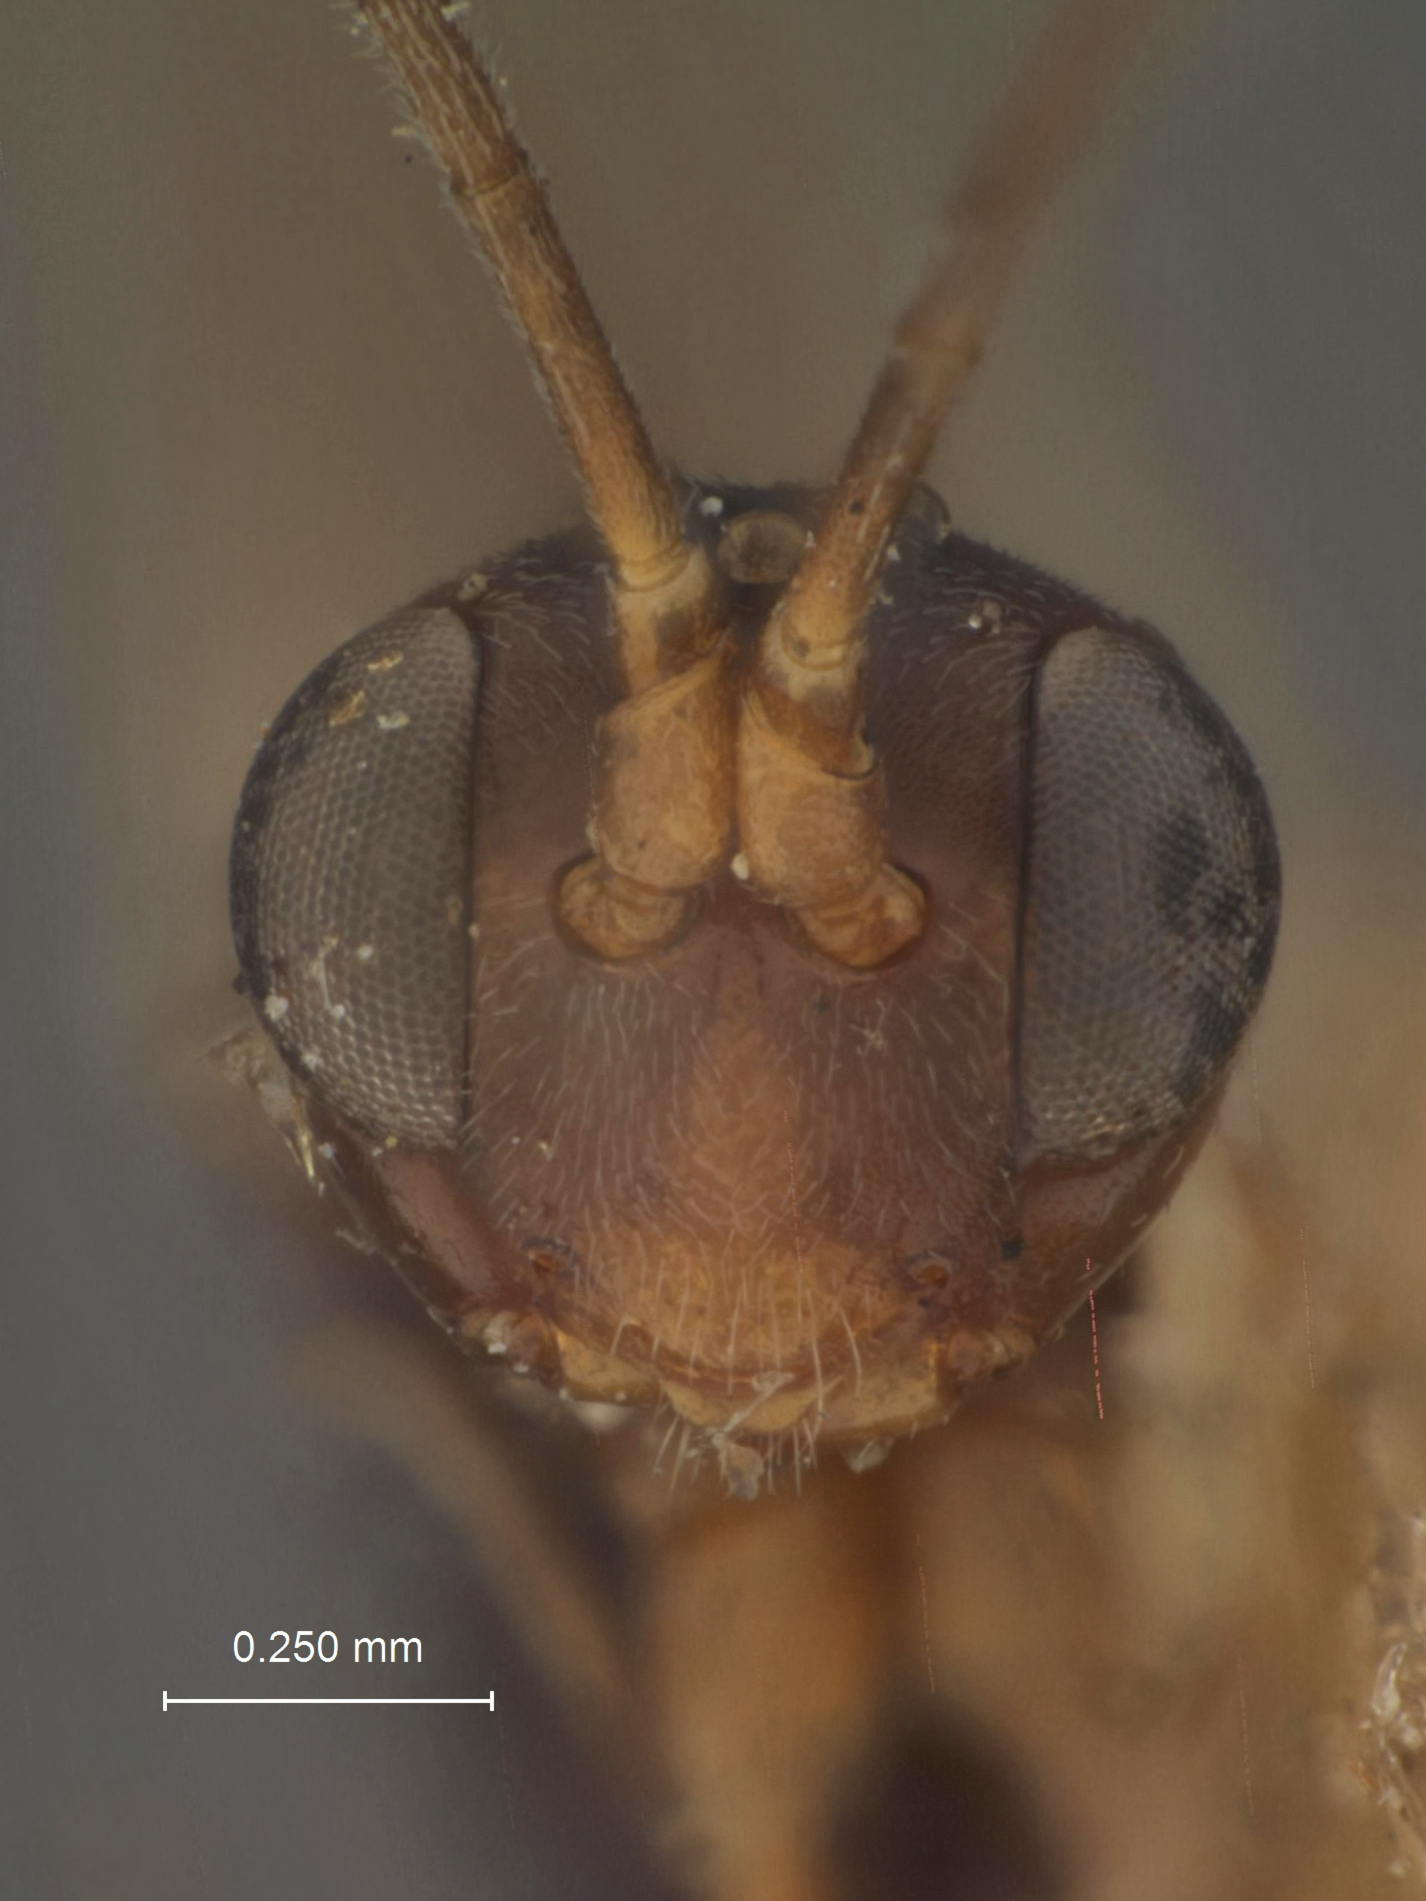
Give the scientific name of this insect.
Pezomachus insolitus
